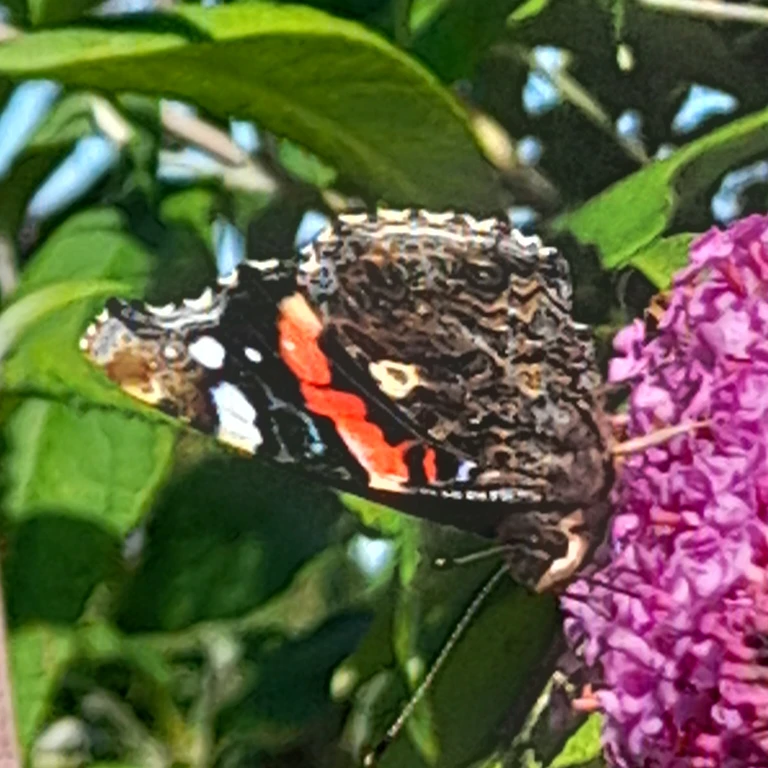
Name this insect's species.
Vanessa atalanta
